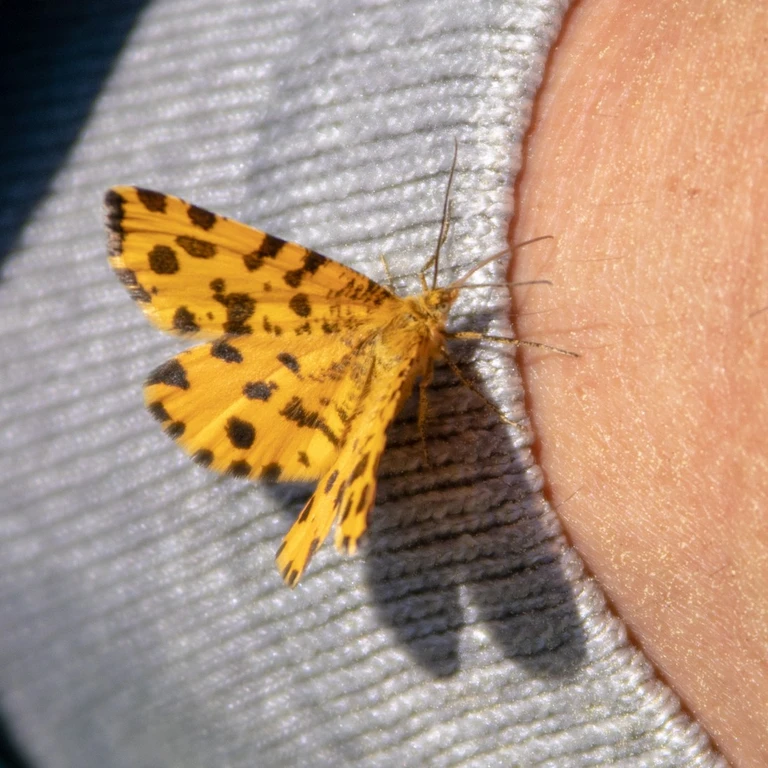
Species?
Pseudopanthera macularia
